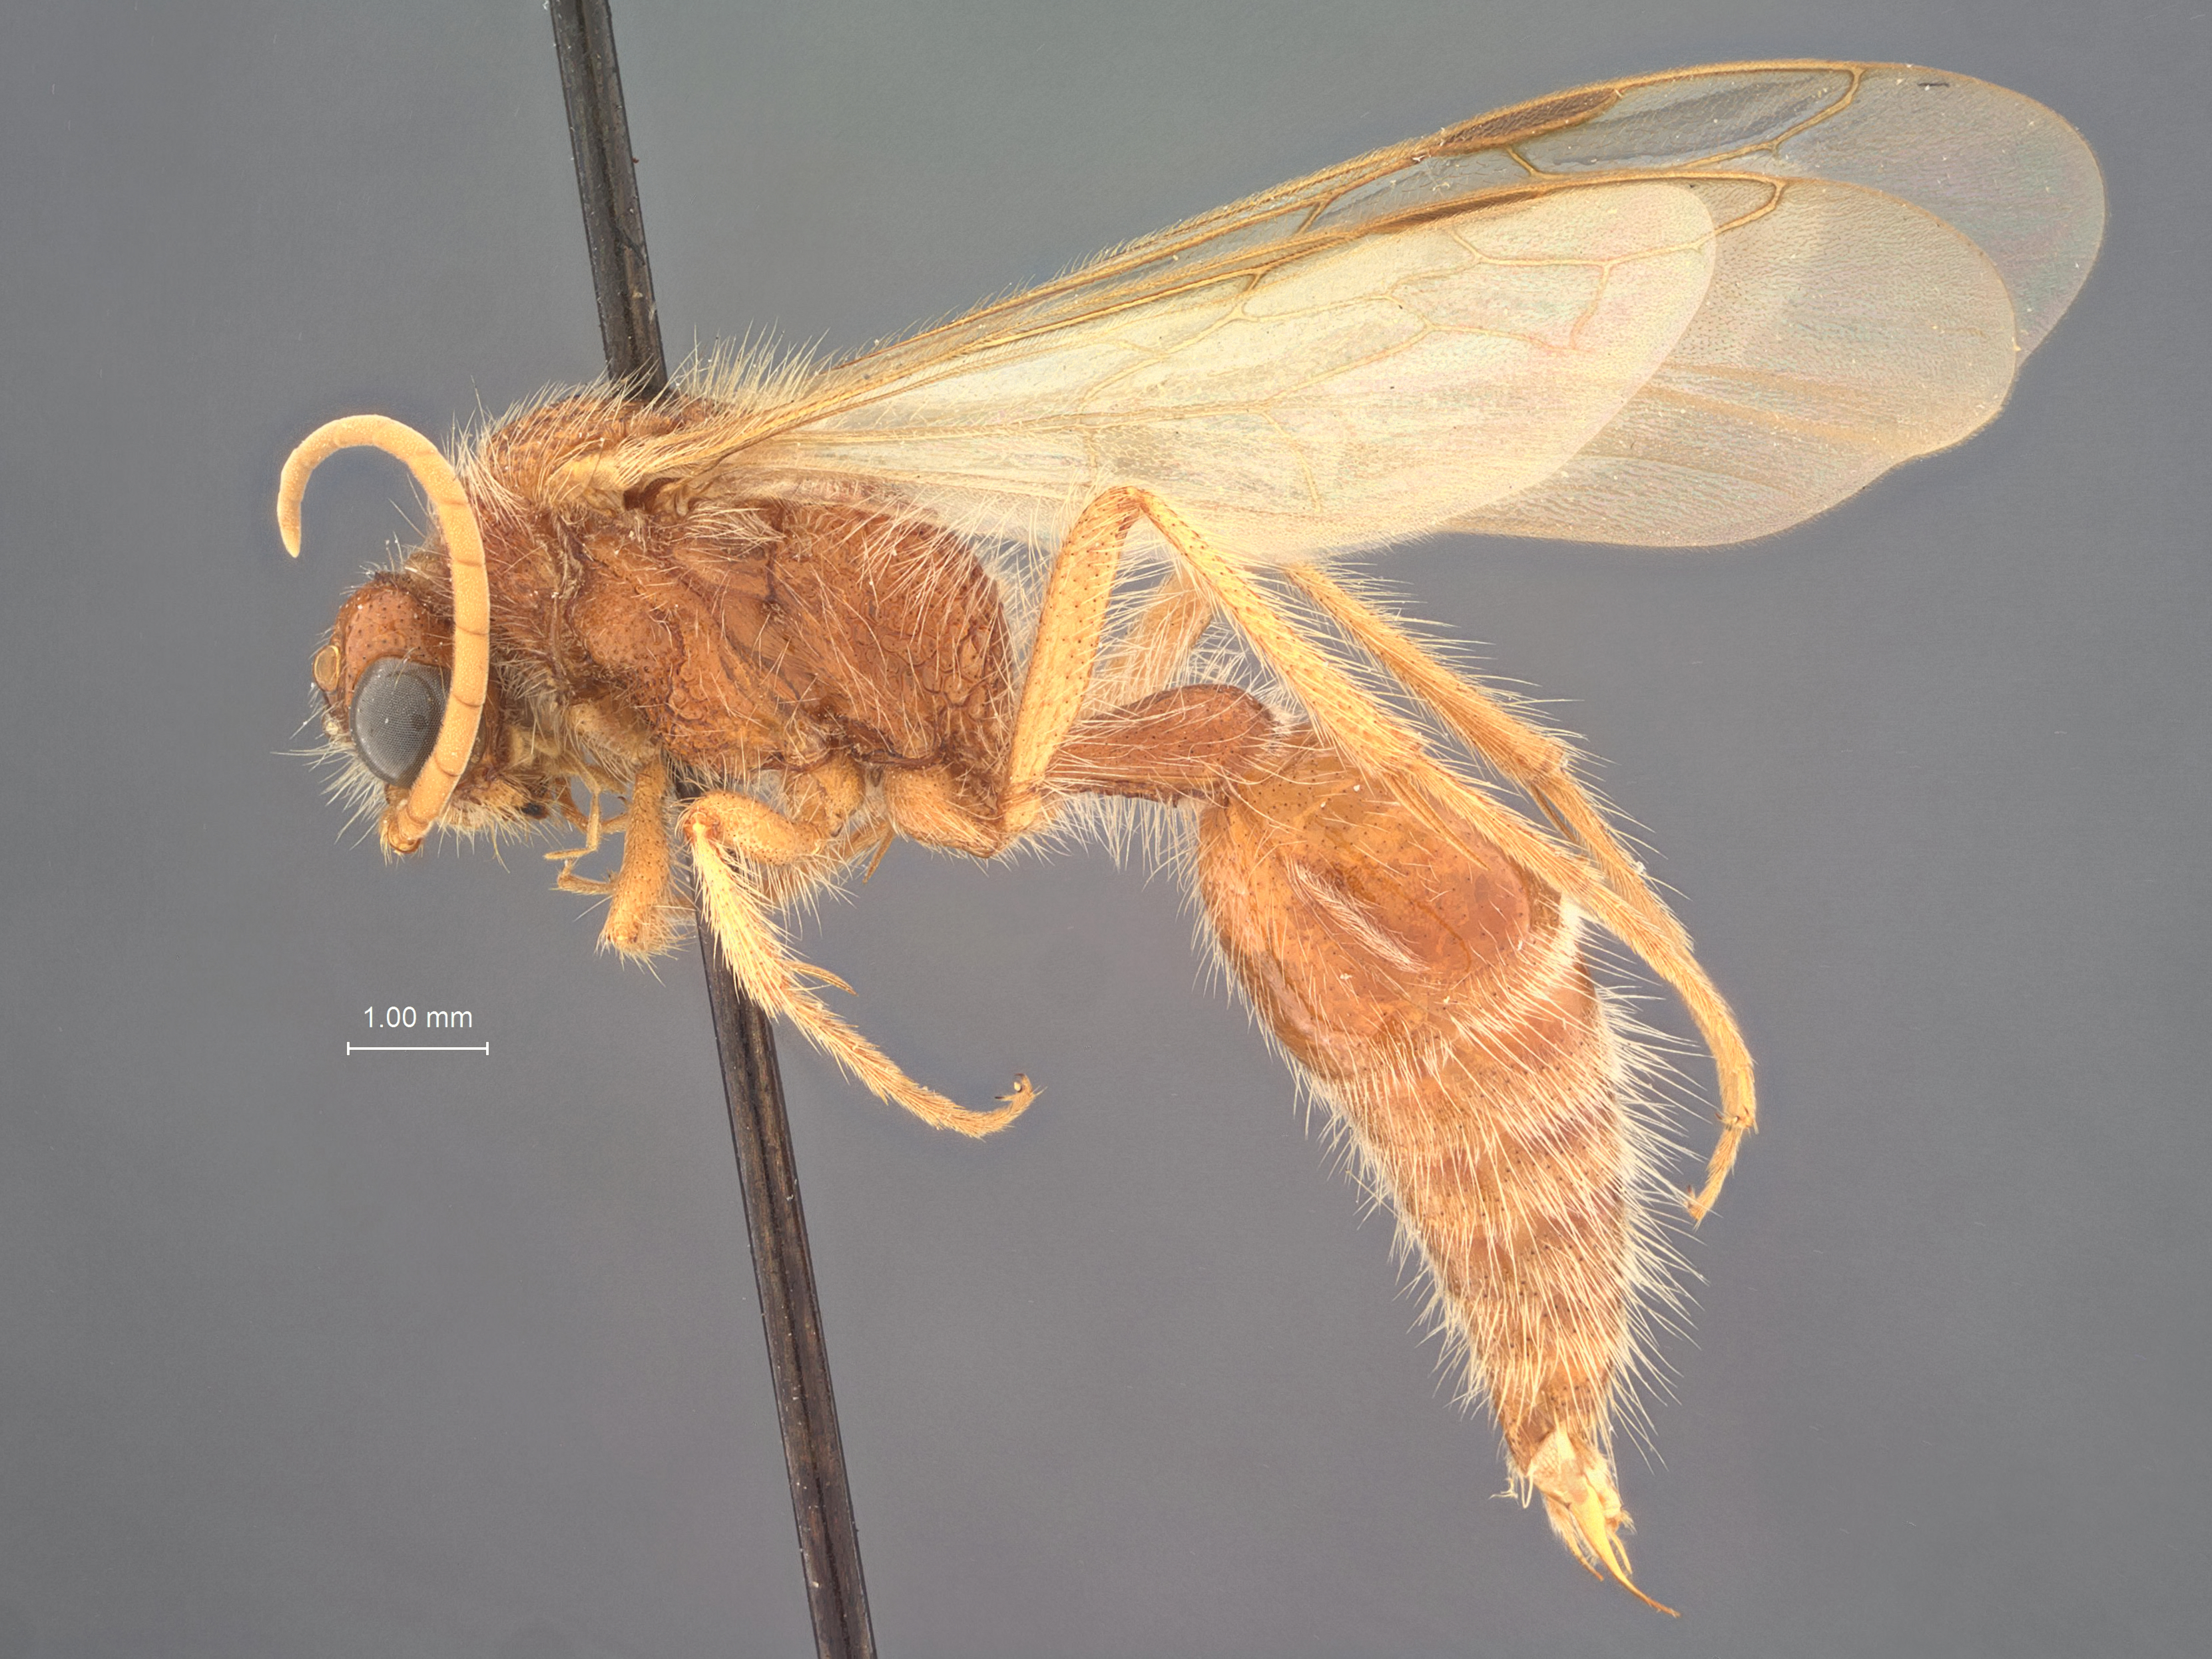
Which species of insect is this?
Sphaeropthalma carinata
